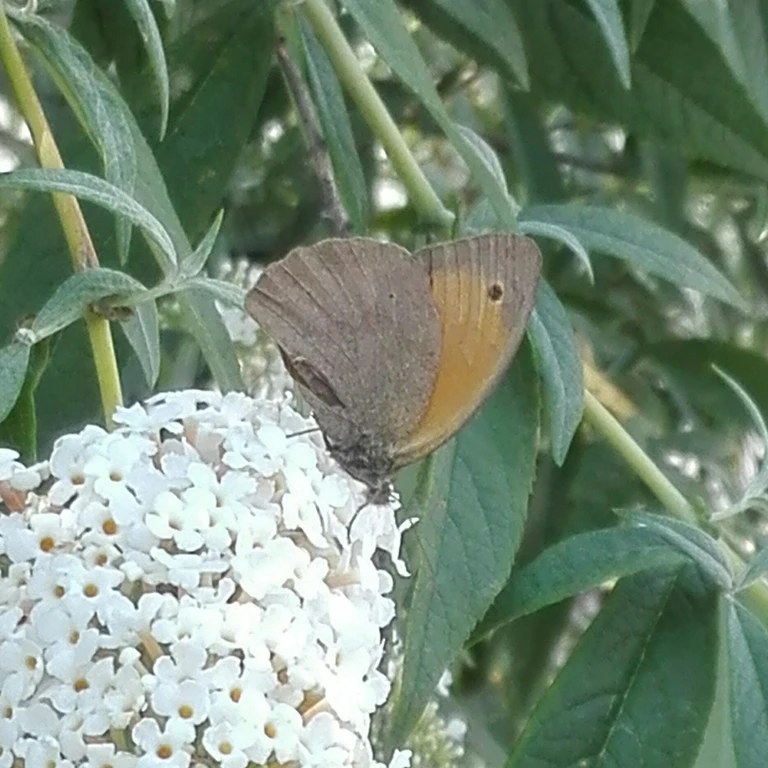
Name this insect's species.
Maniola jurtina
